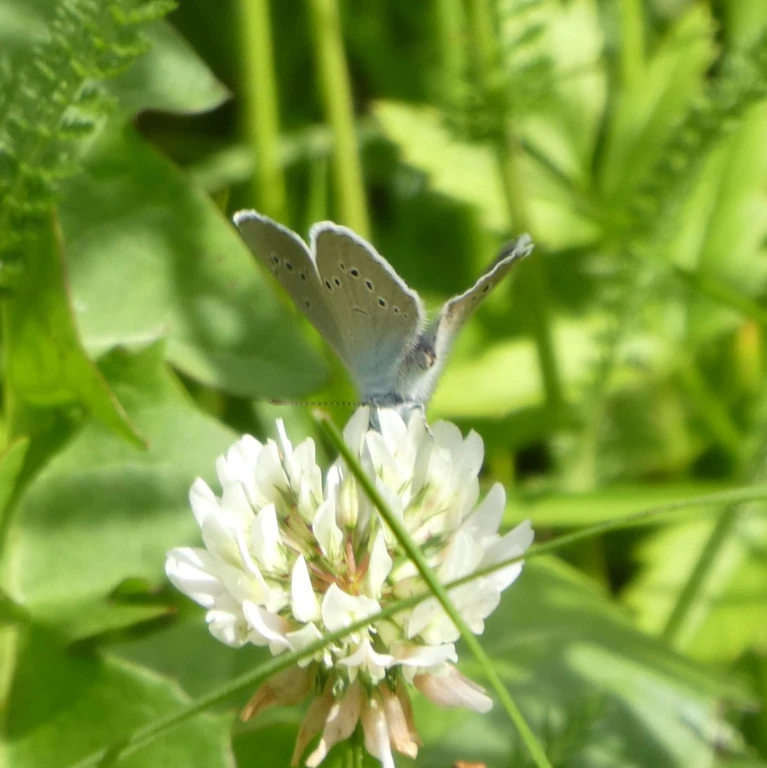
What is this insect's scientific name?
Cyaniris semiargus
